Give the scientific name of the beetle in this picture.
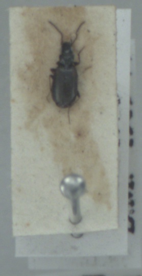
Syntomus obscuroguttatus
